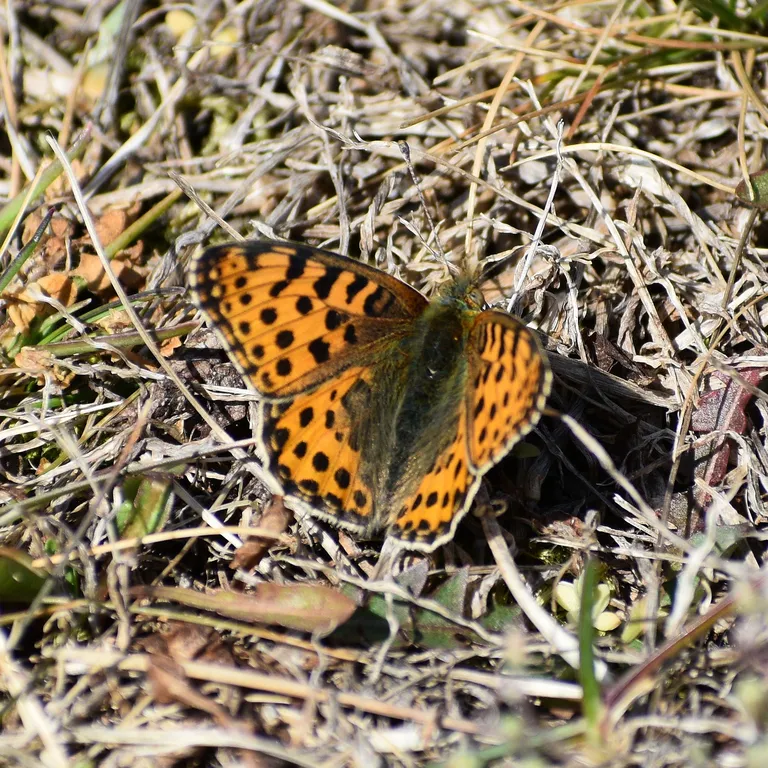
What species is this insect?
Issoria lathonia
